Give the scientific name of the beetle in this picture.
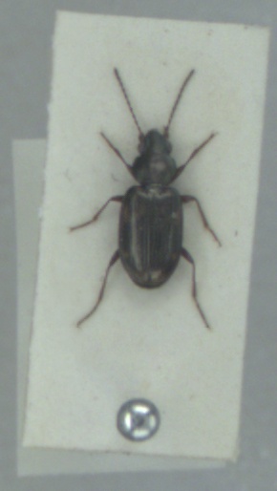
Bembidion varium
